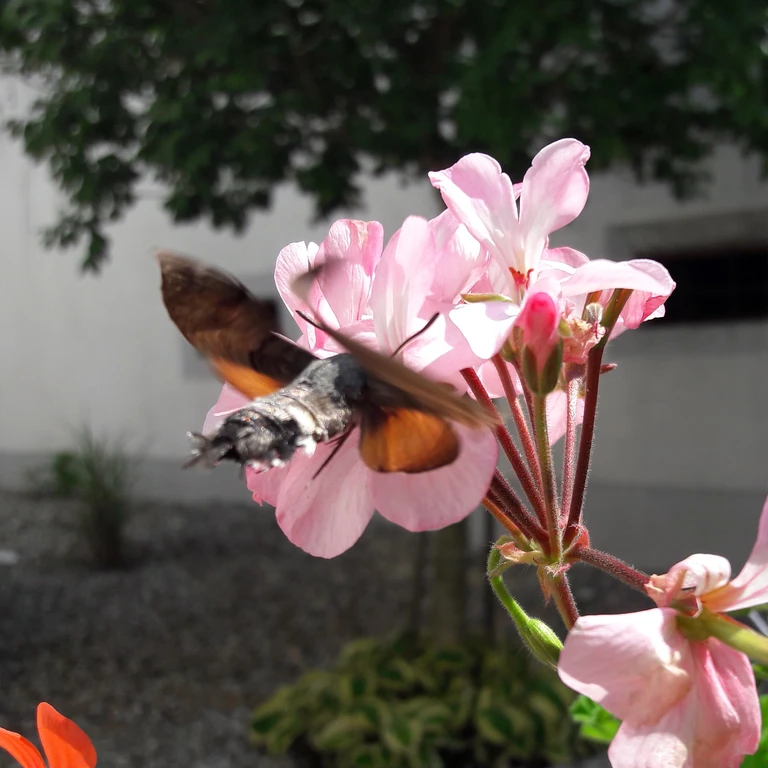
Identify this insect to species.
Macroglossum stellatarum
